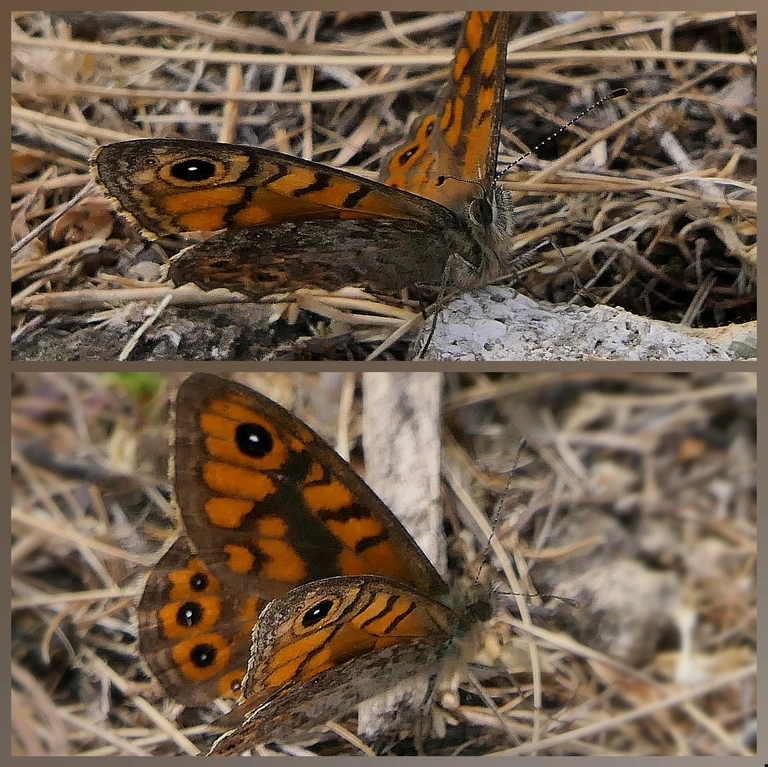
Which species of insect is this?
Lasiommata megera (also Pararge megera)
